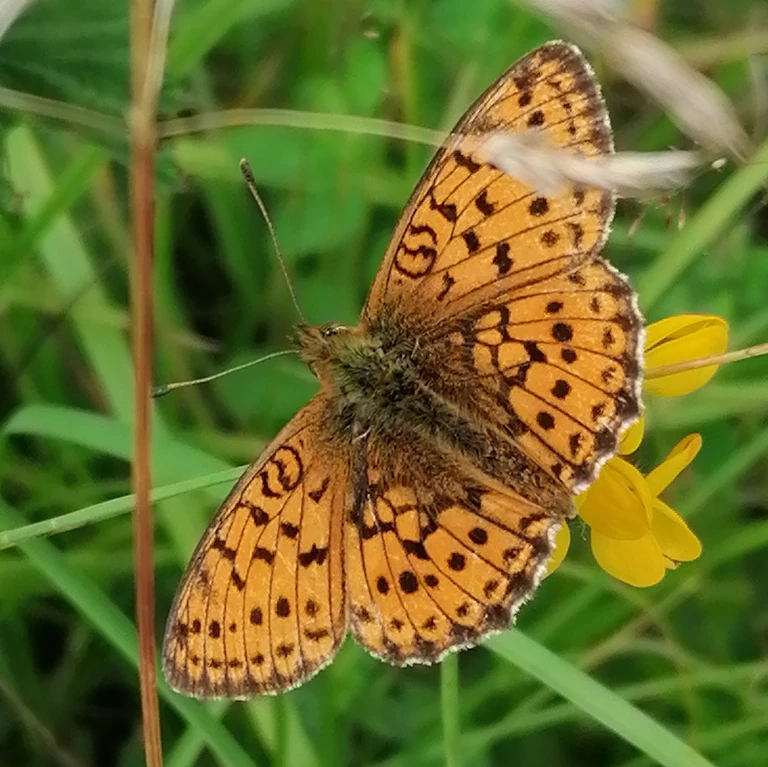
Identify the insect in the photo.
Brenthis ino
